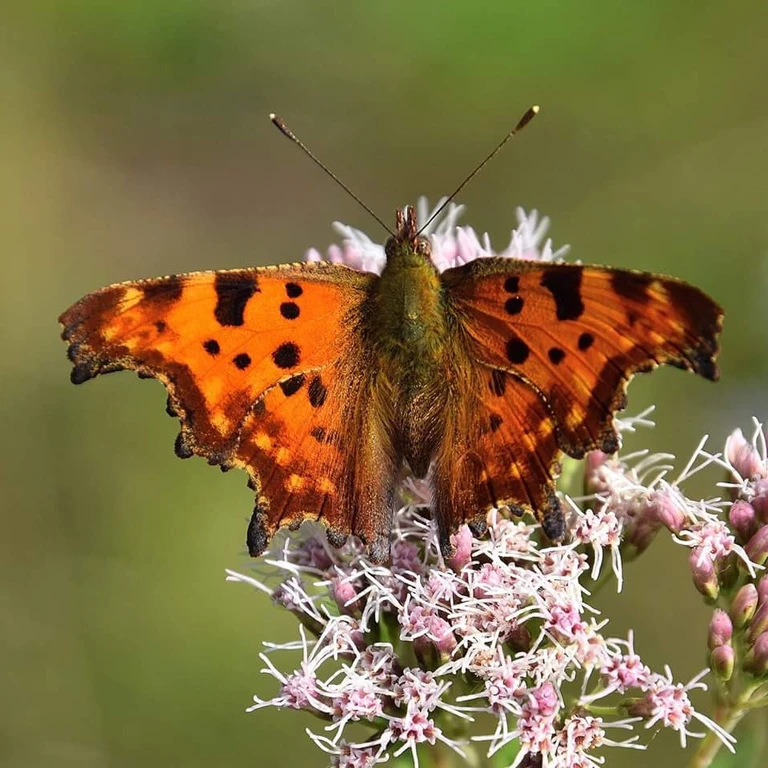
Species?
Polygonia c-album
